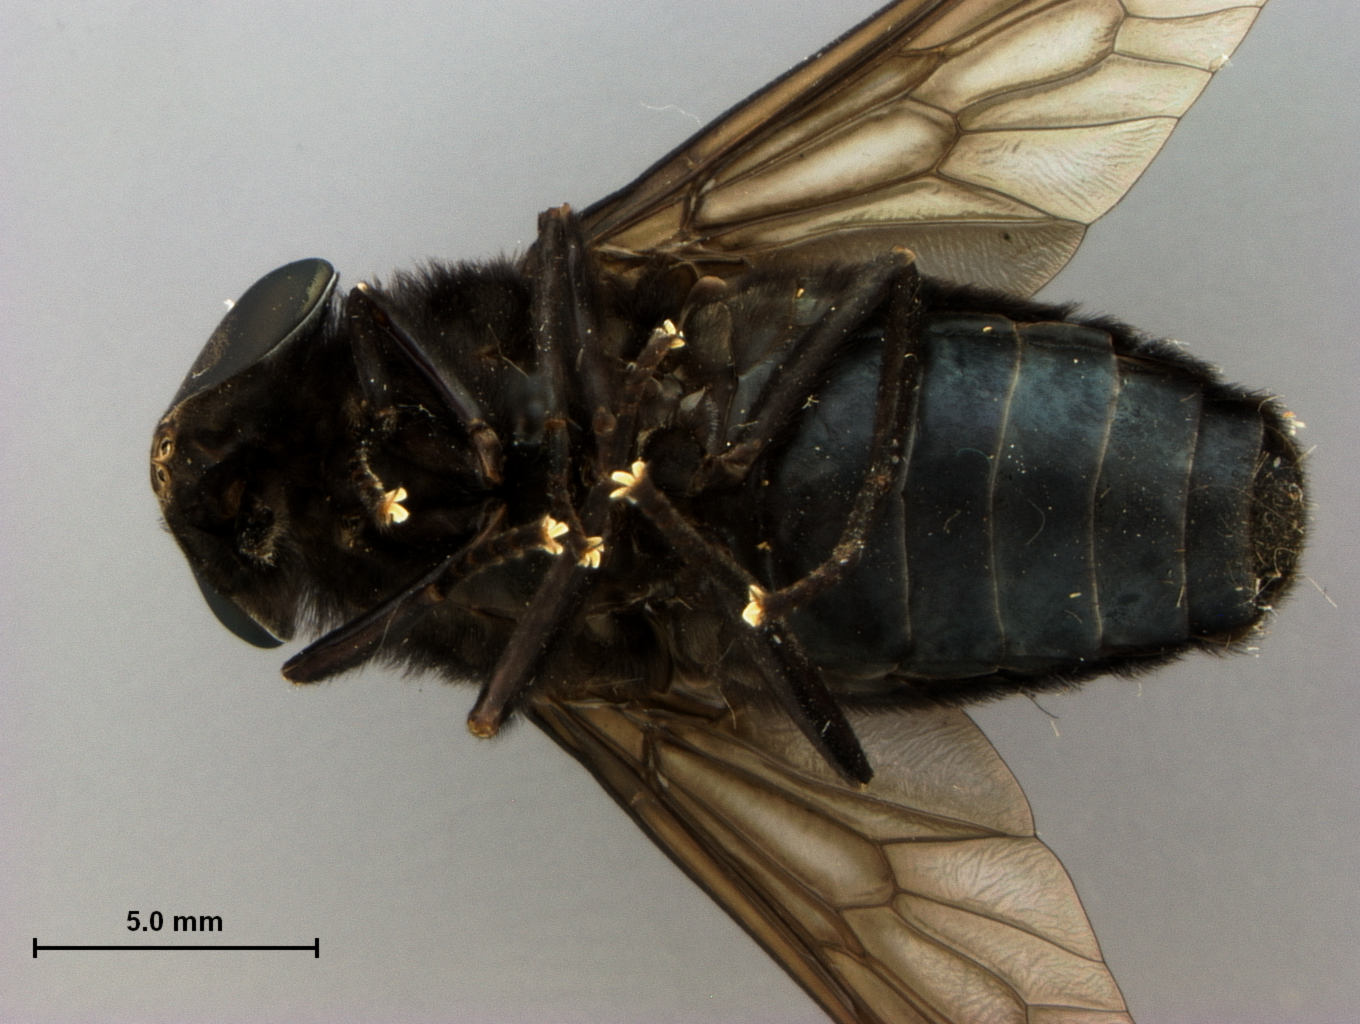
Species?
Tabanus morbosus
